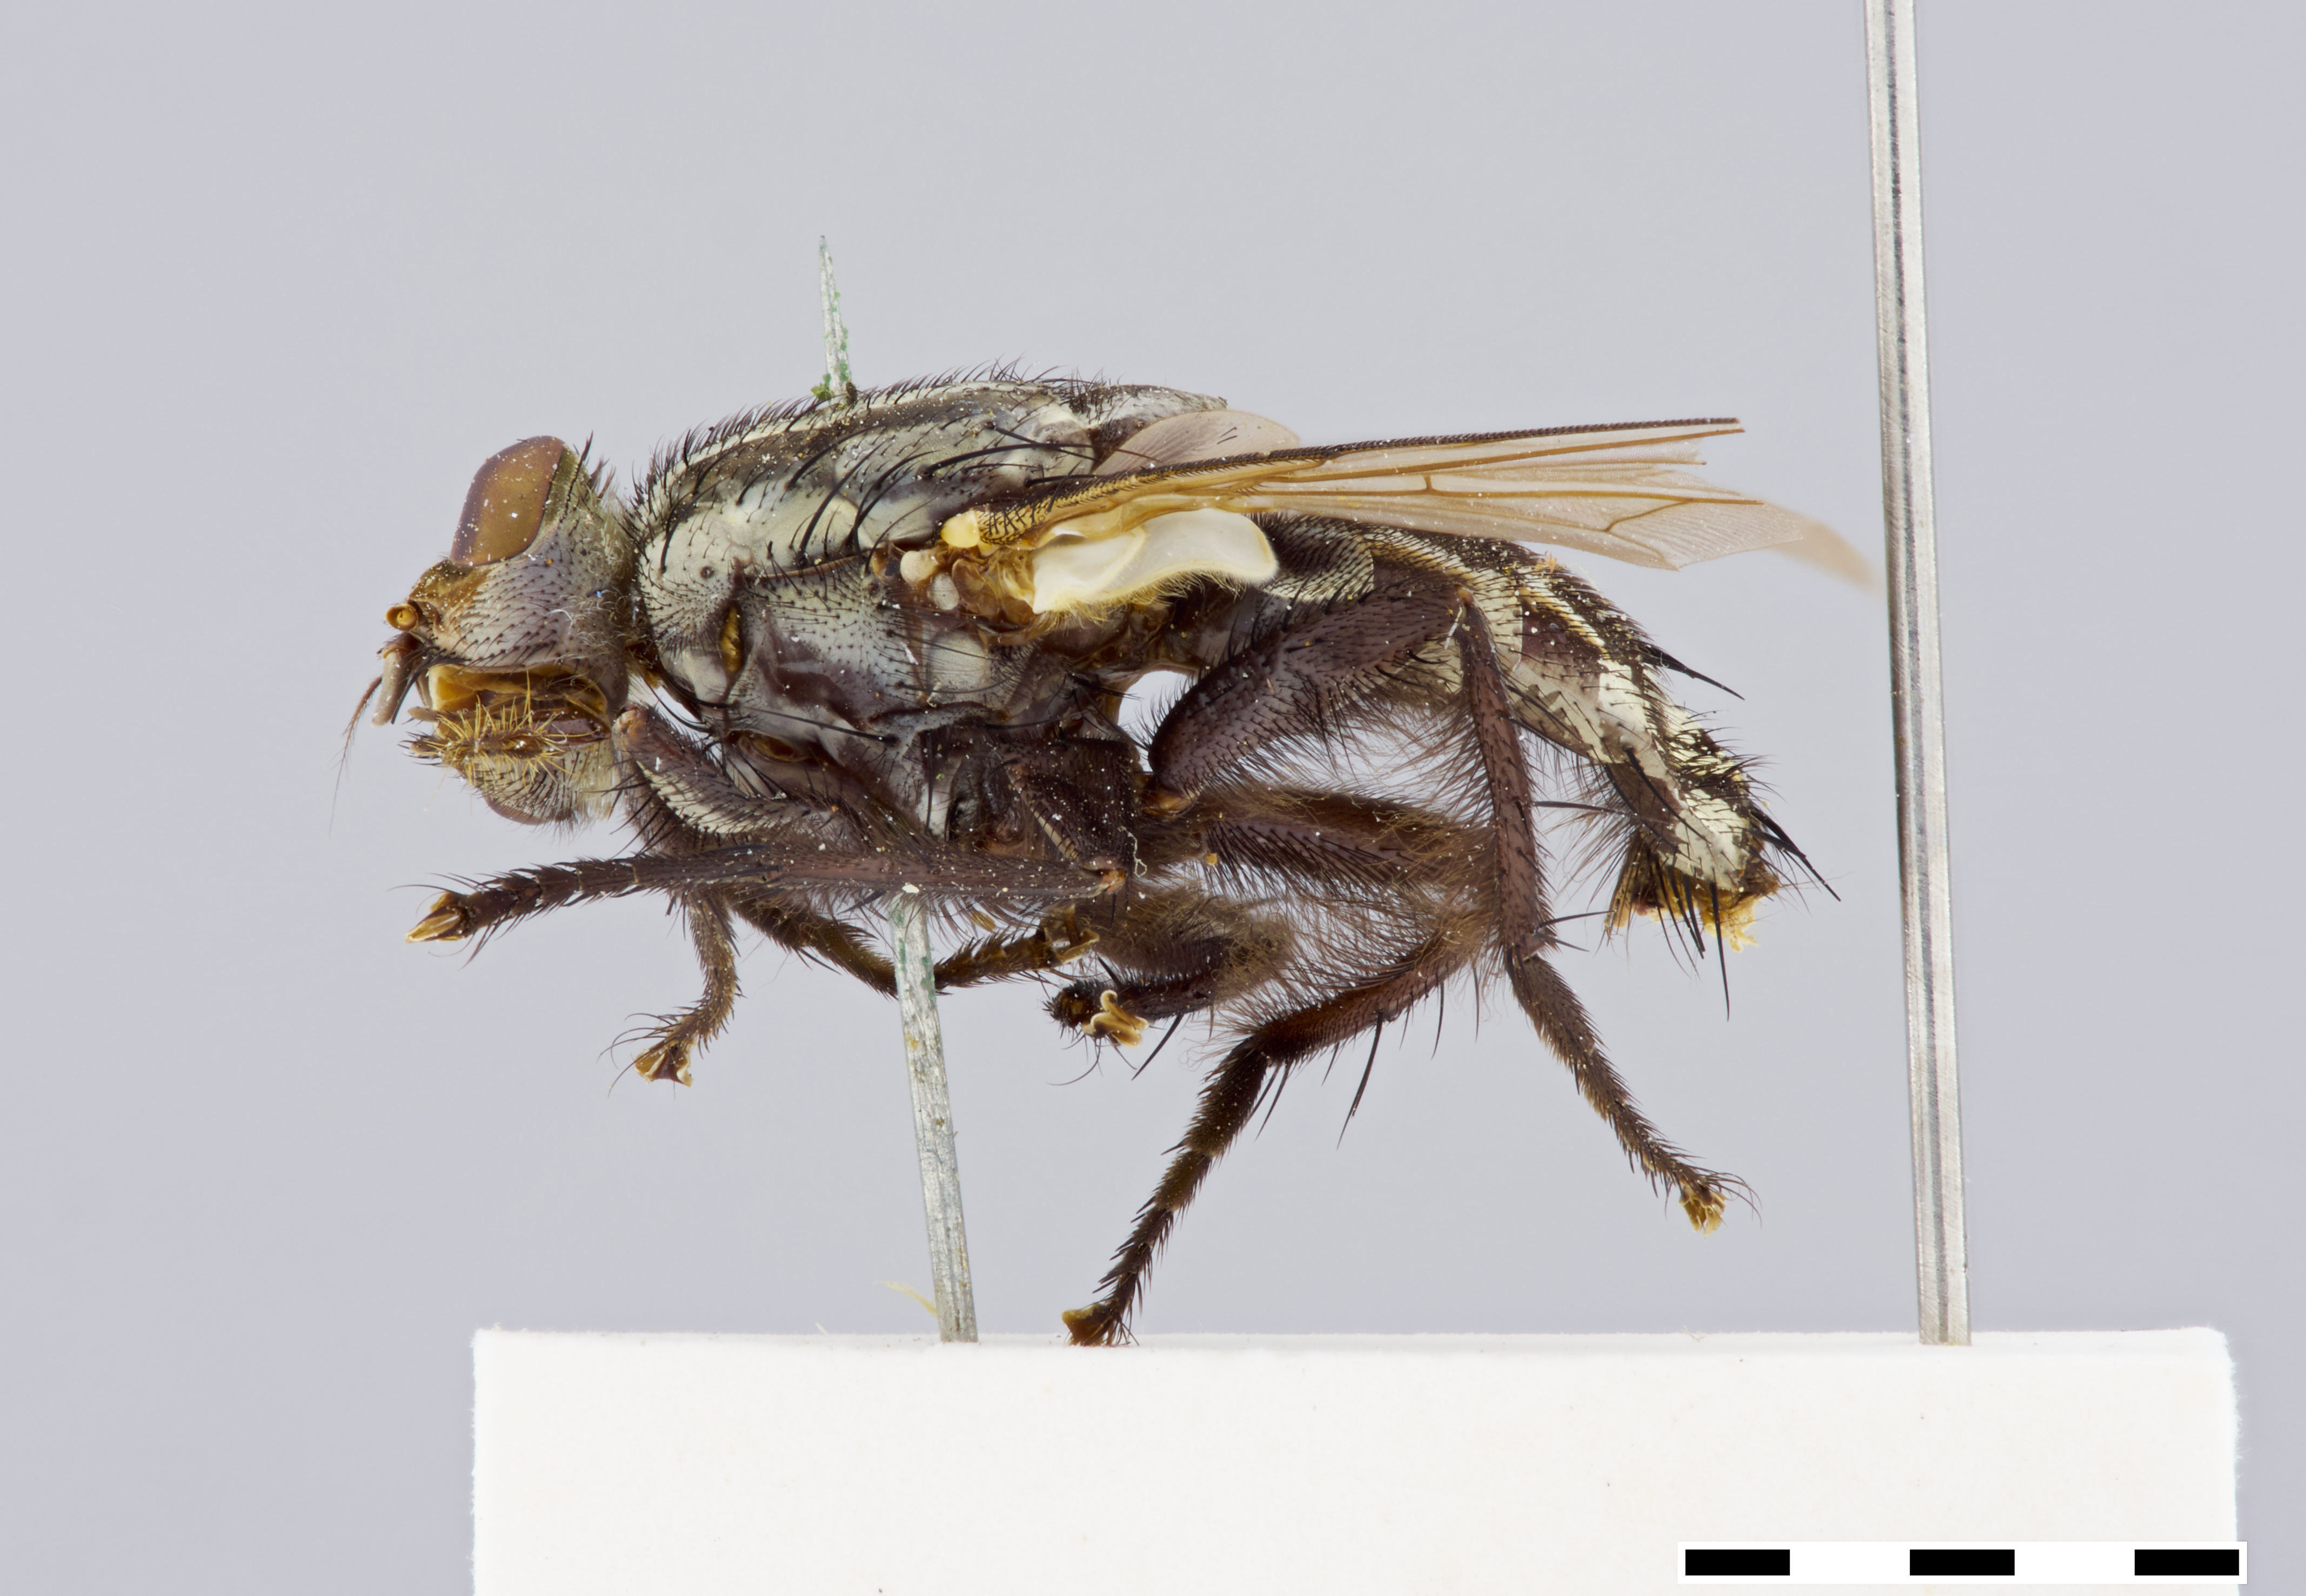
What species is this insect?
Sarcophaga orientalis (also Seniorwhitea orientalis)
